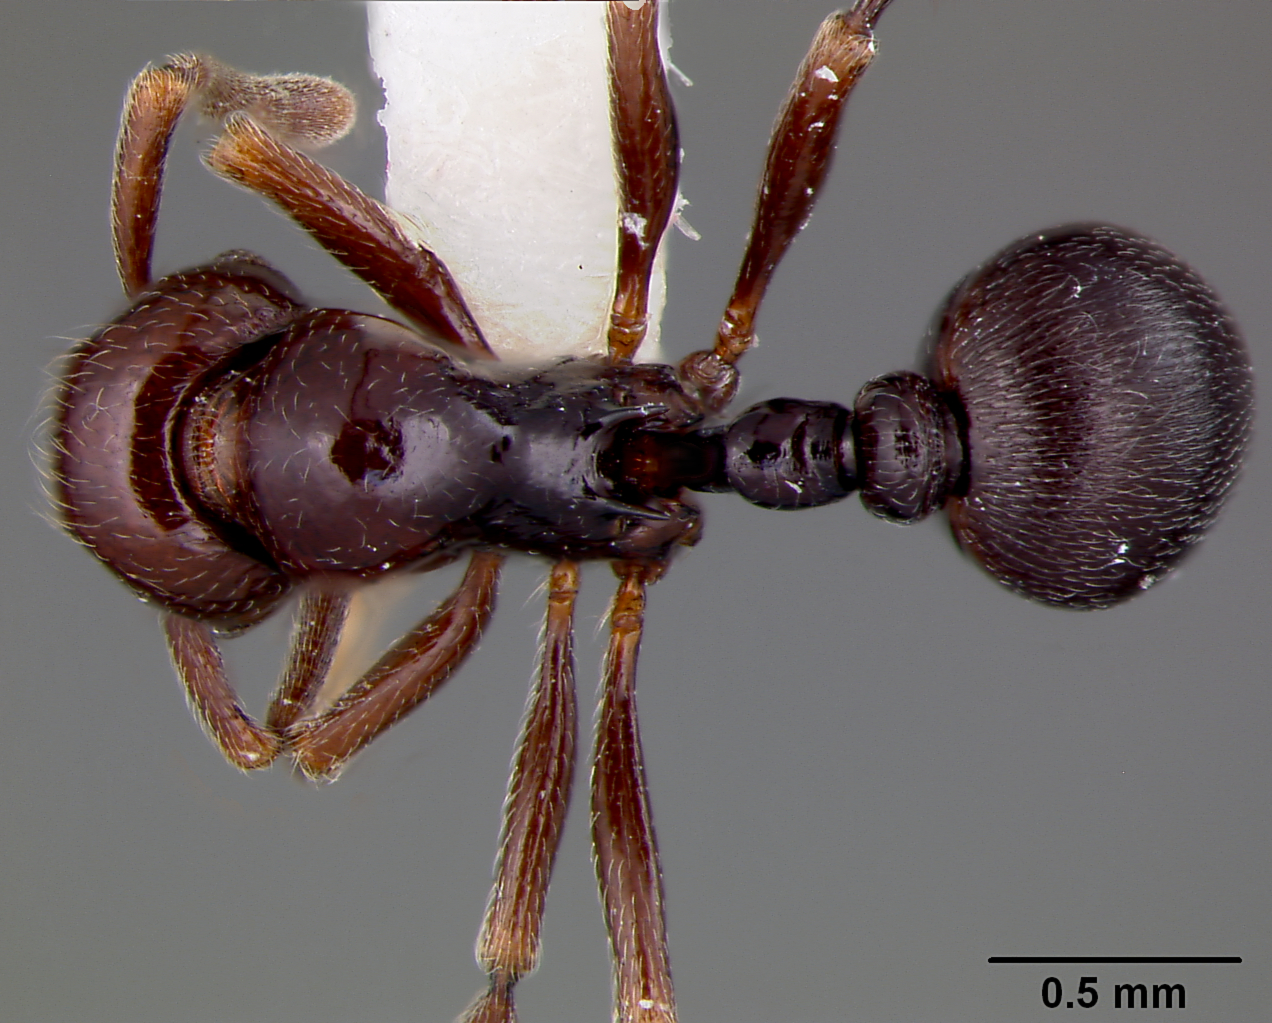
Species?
Cyphoidris parissa
